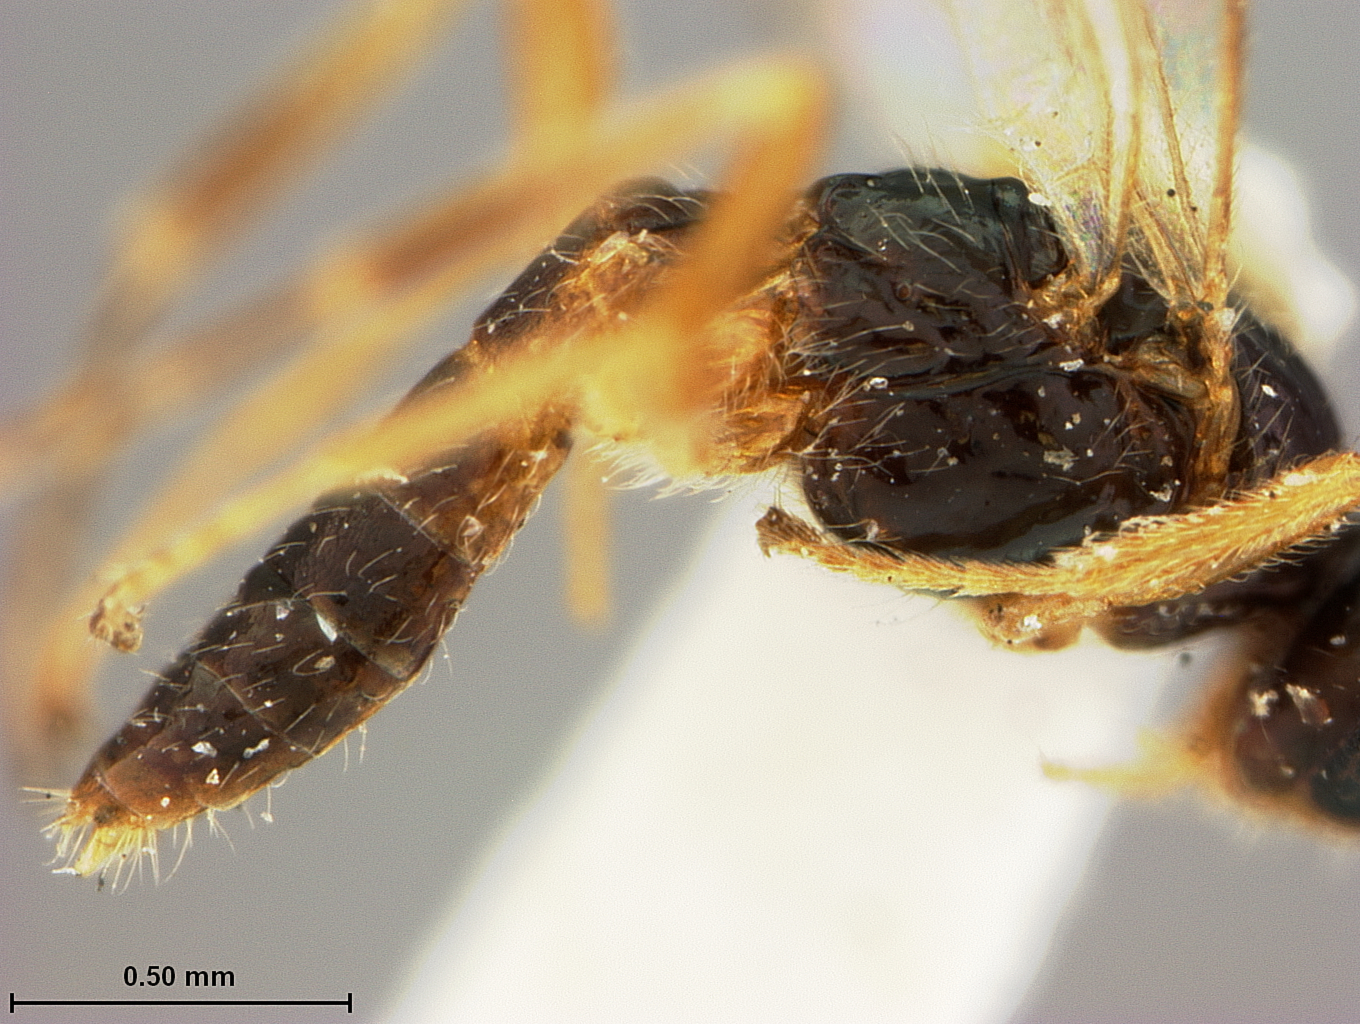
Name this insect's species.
Opius canadensis
